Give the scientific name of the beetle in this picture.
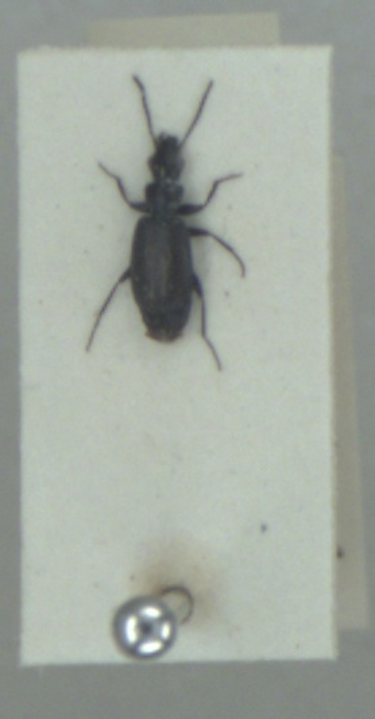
Syntomus foveatus
